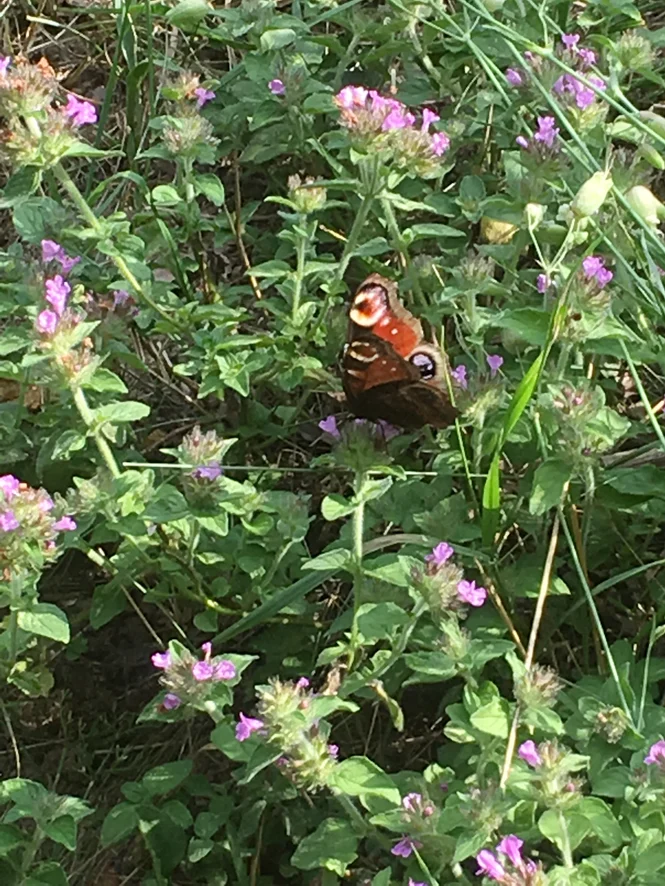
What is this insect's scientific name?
Aglais io
